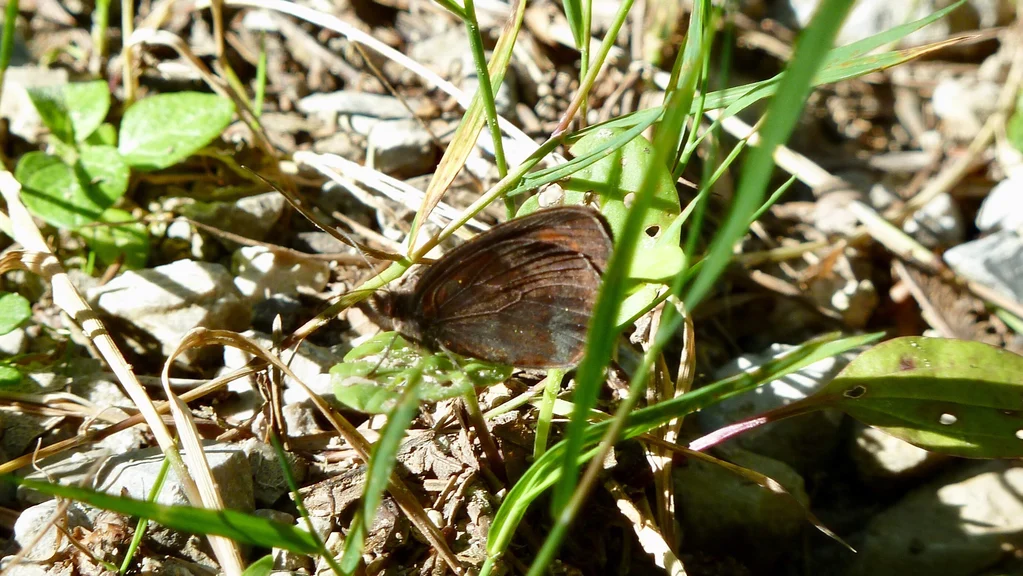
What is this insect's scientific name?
Erebia aethiops
